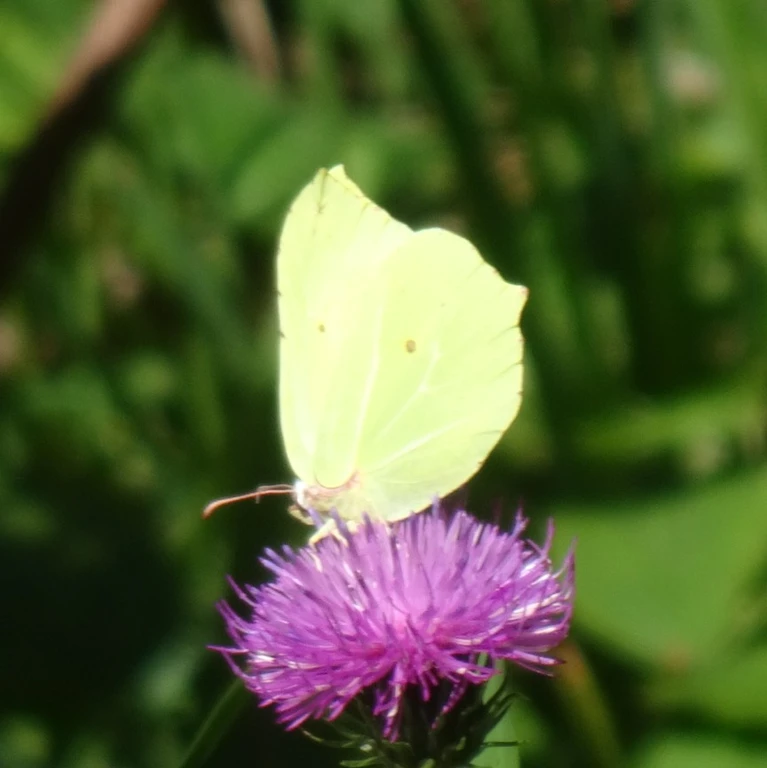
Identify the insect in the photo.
Gonepteryx rhamni
